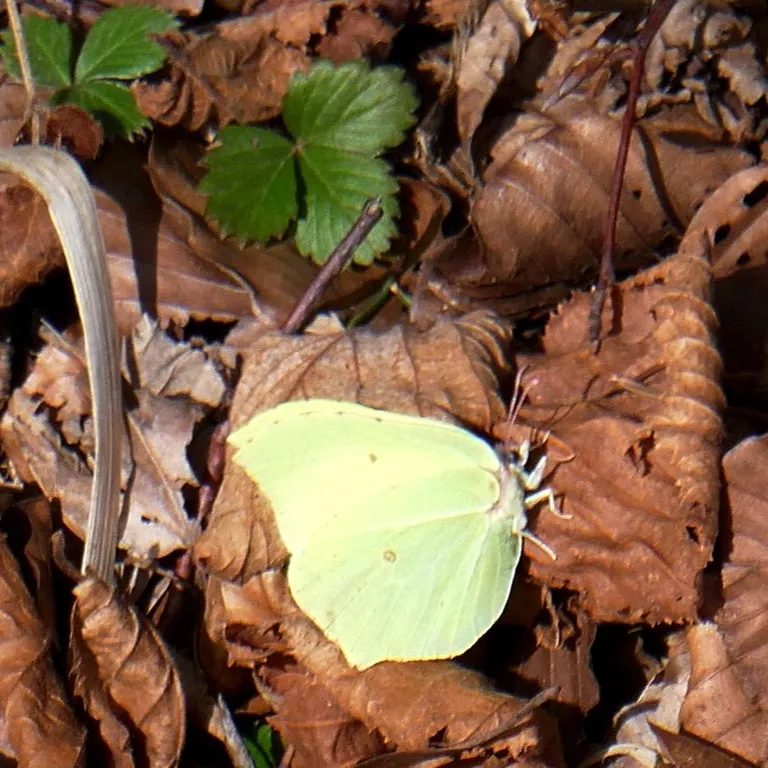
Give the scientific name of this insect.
Gonepteryx rhamni
